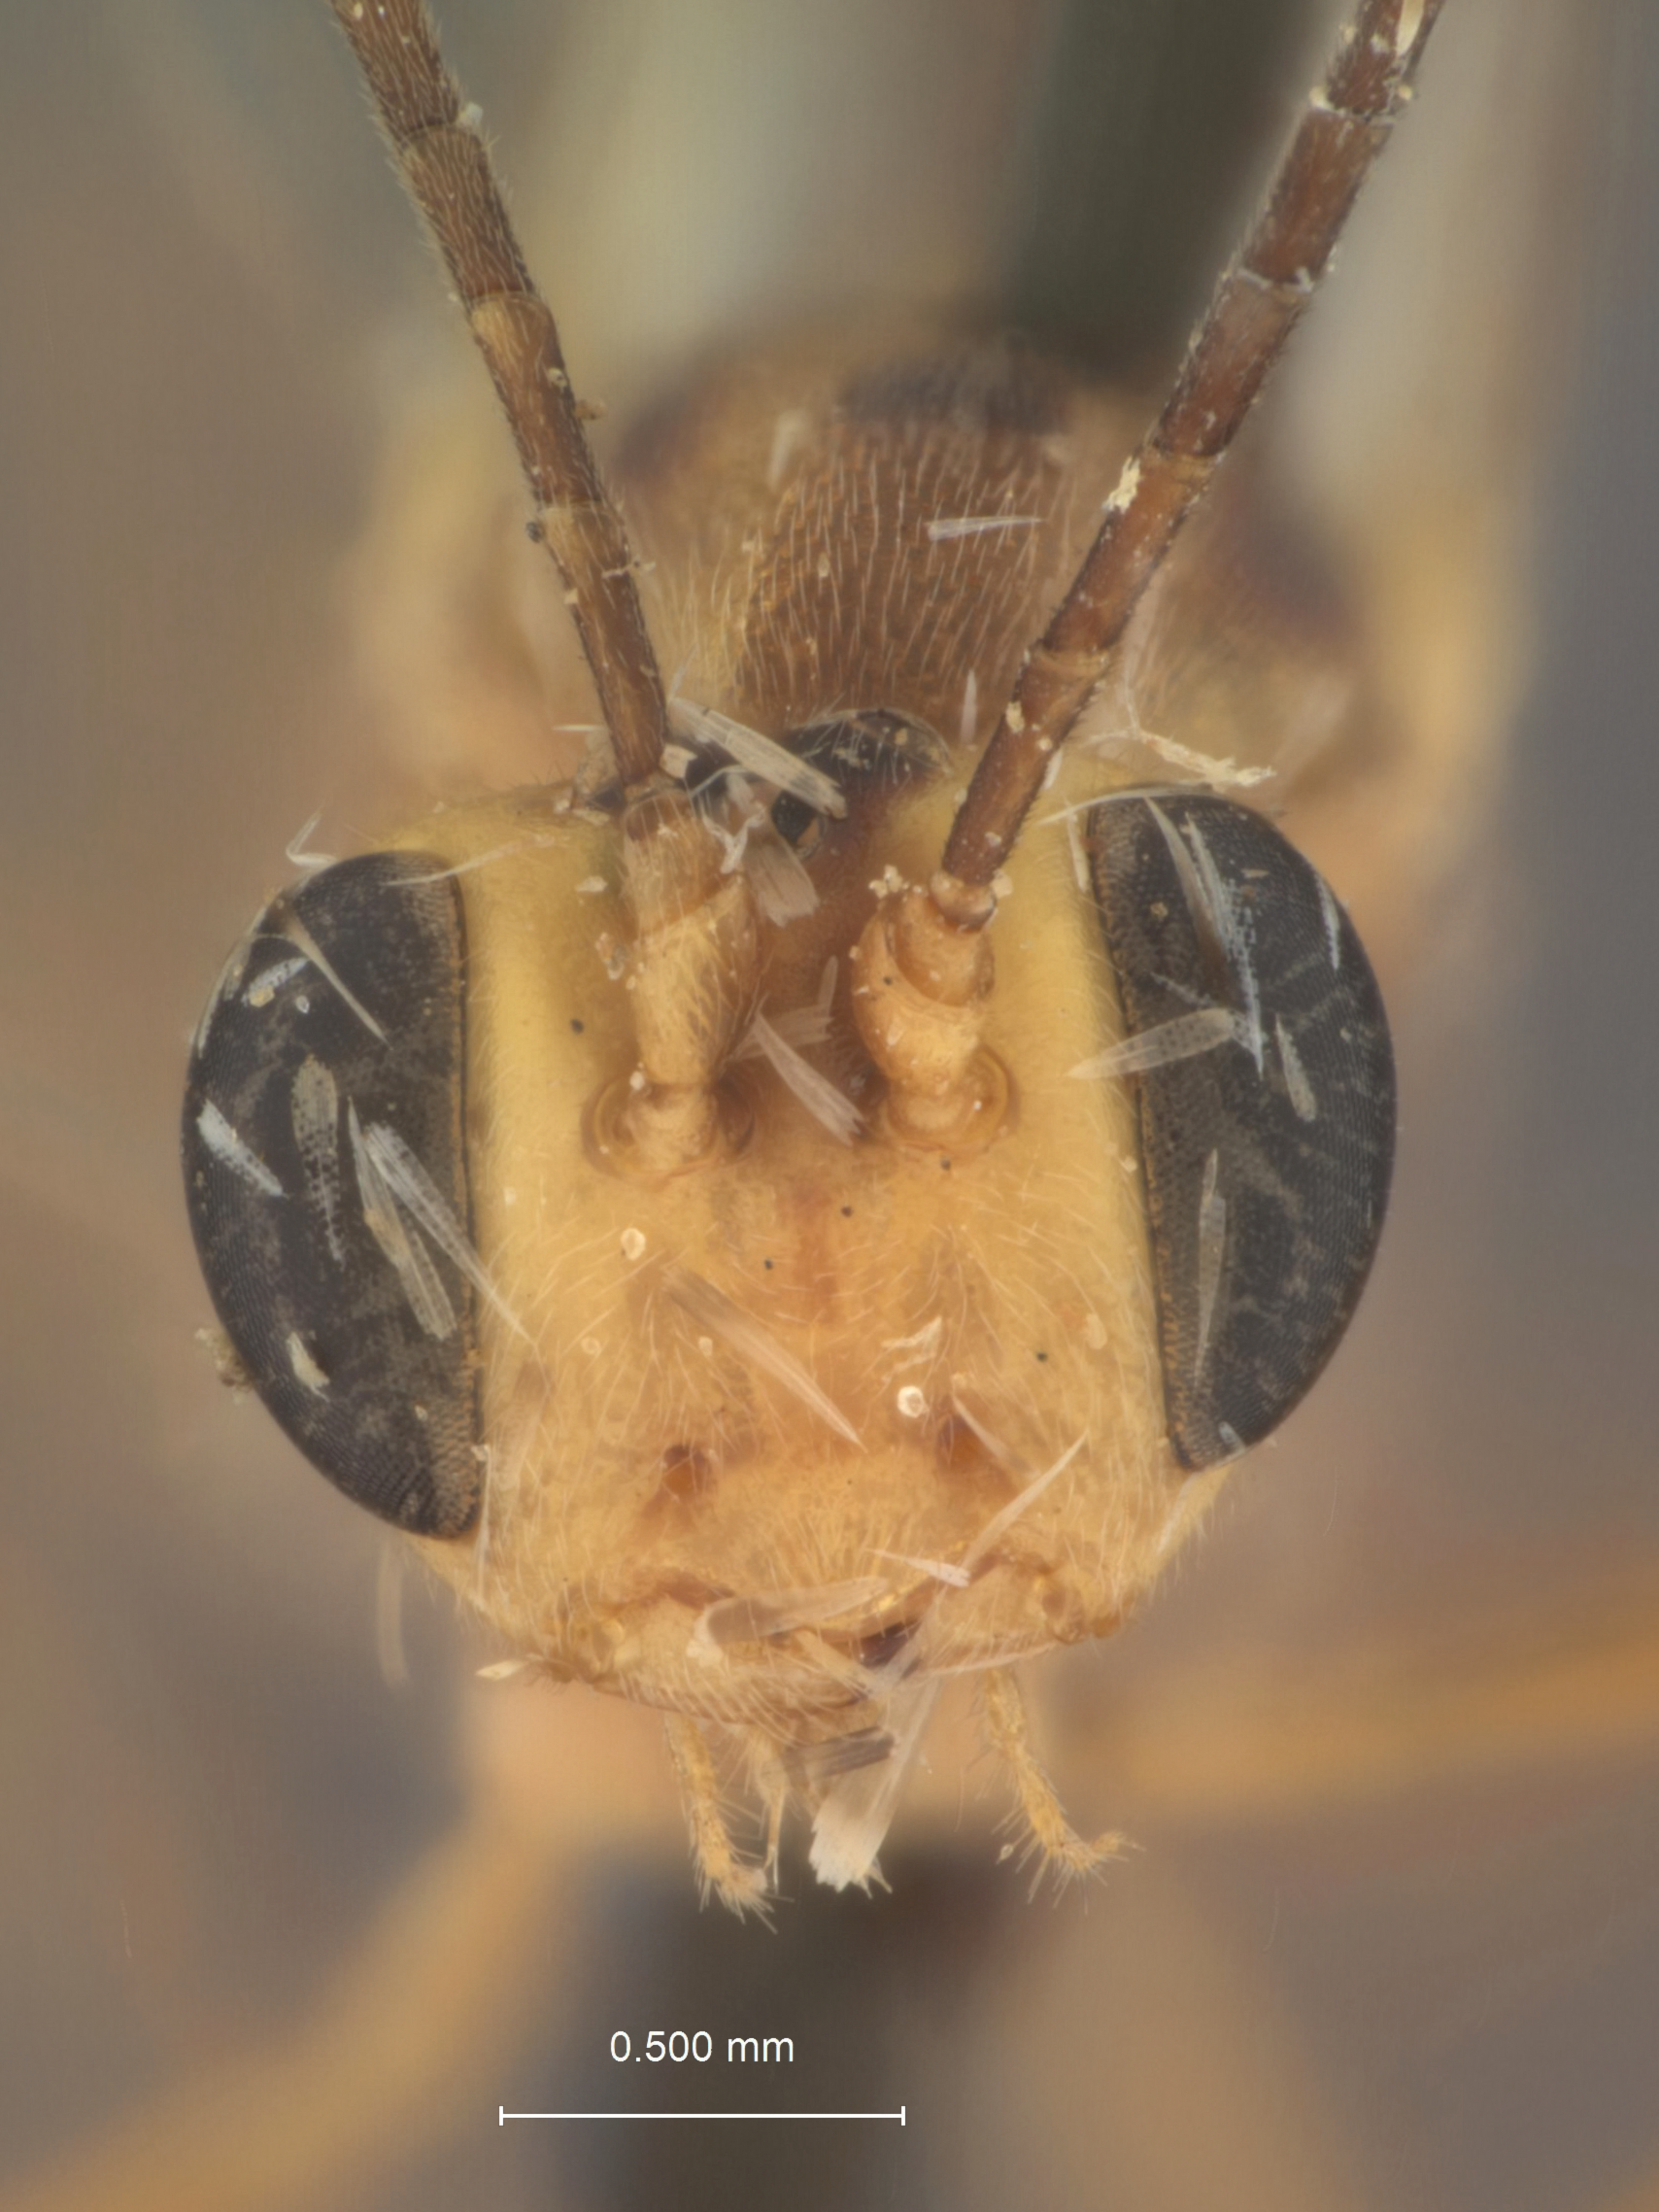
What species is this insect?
Temelucha neomexicans
